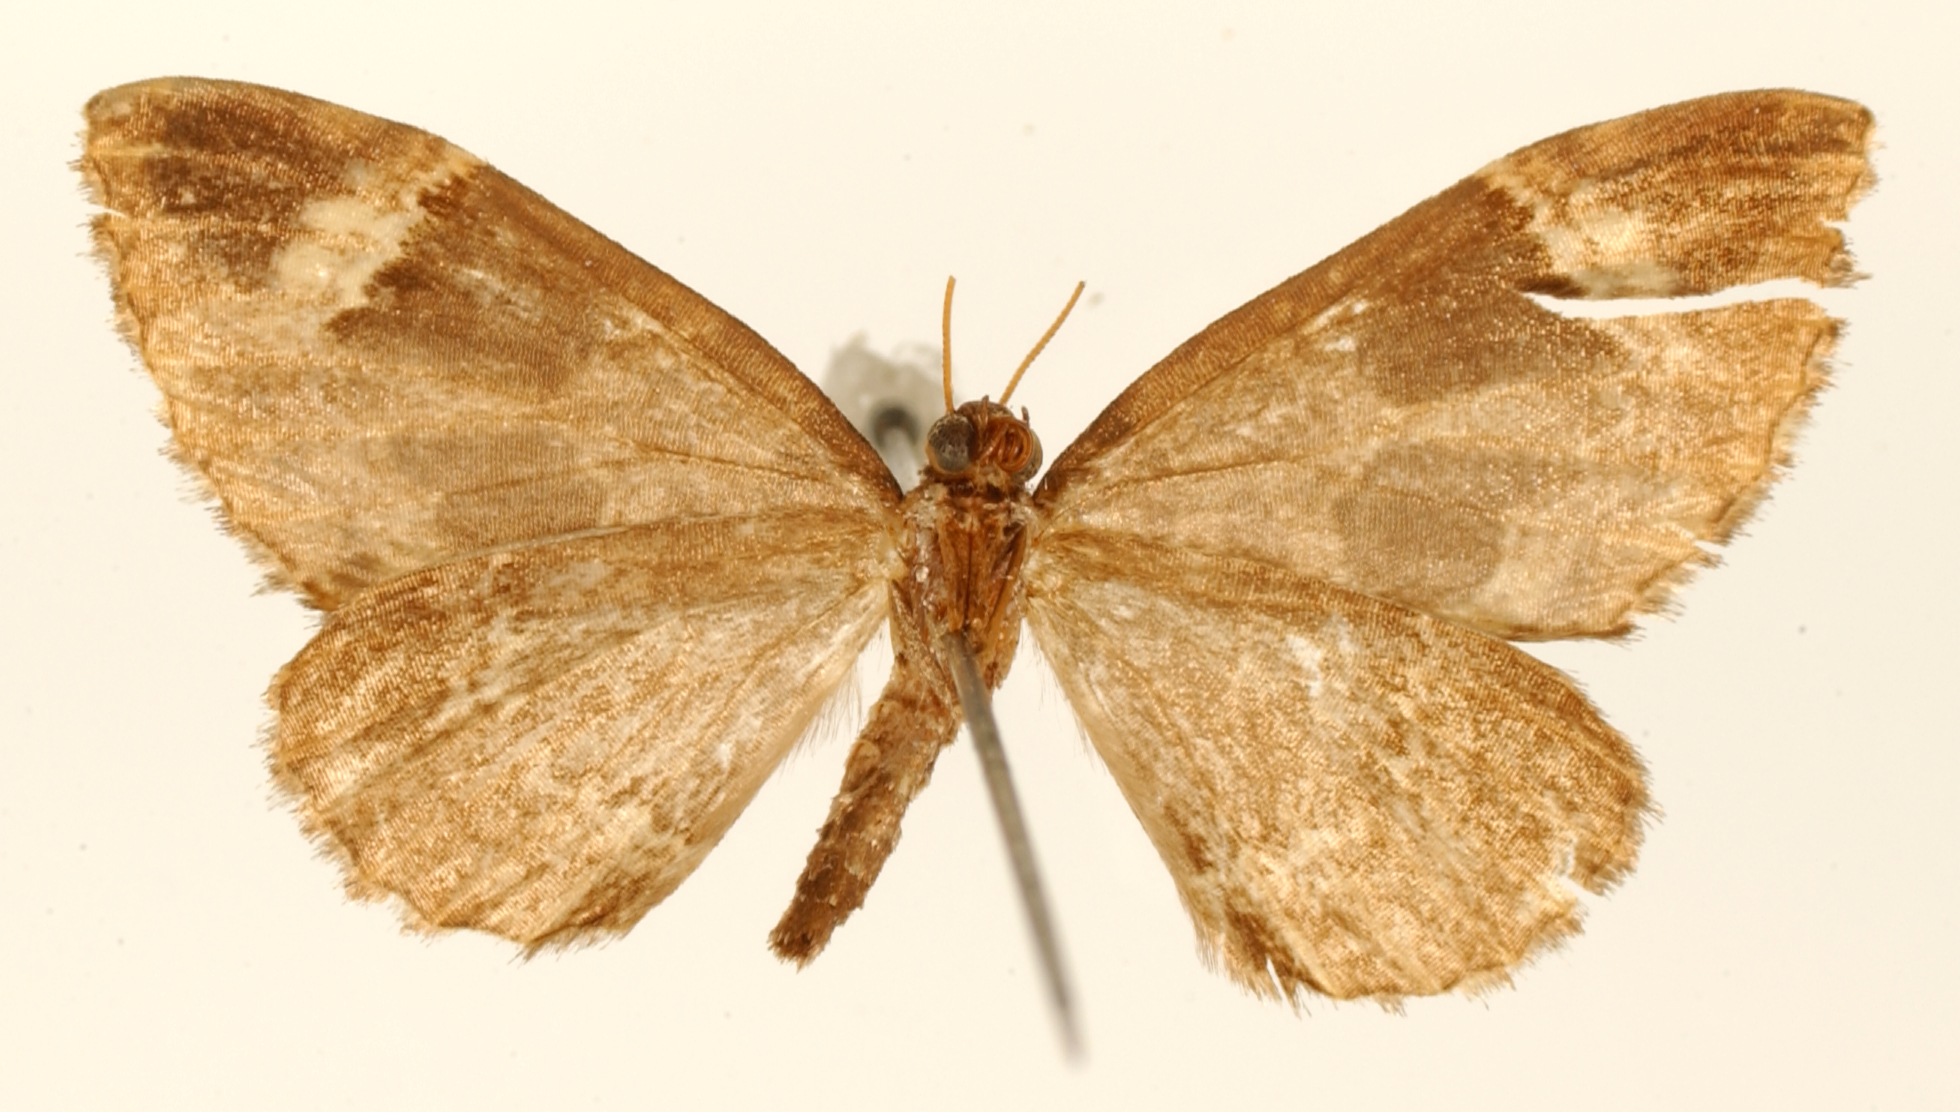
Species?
Cidaria salediza
